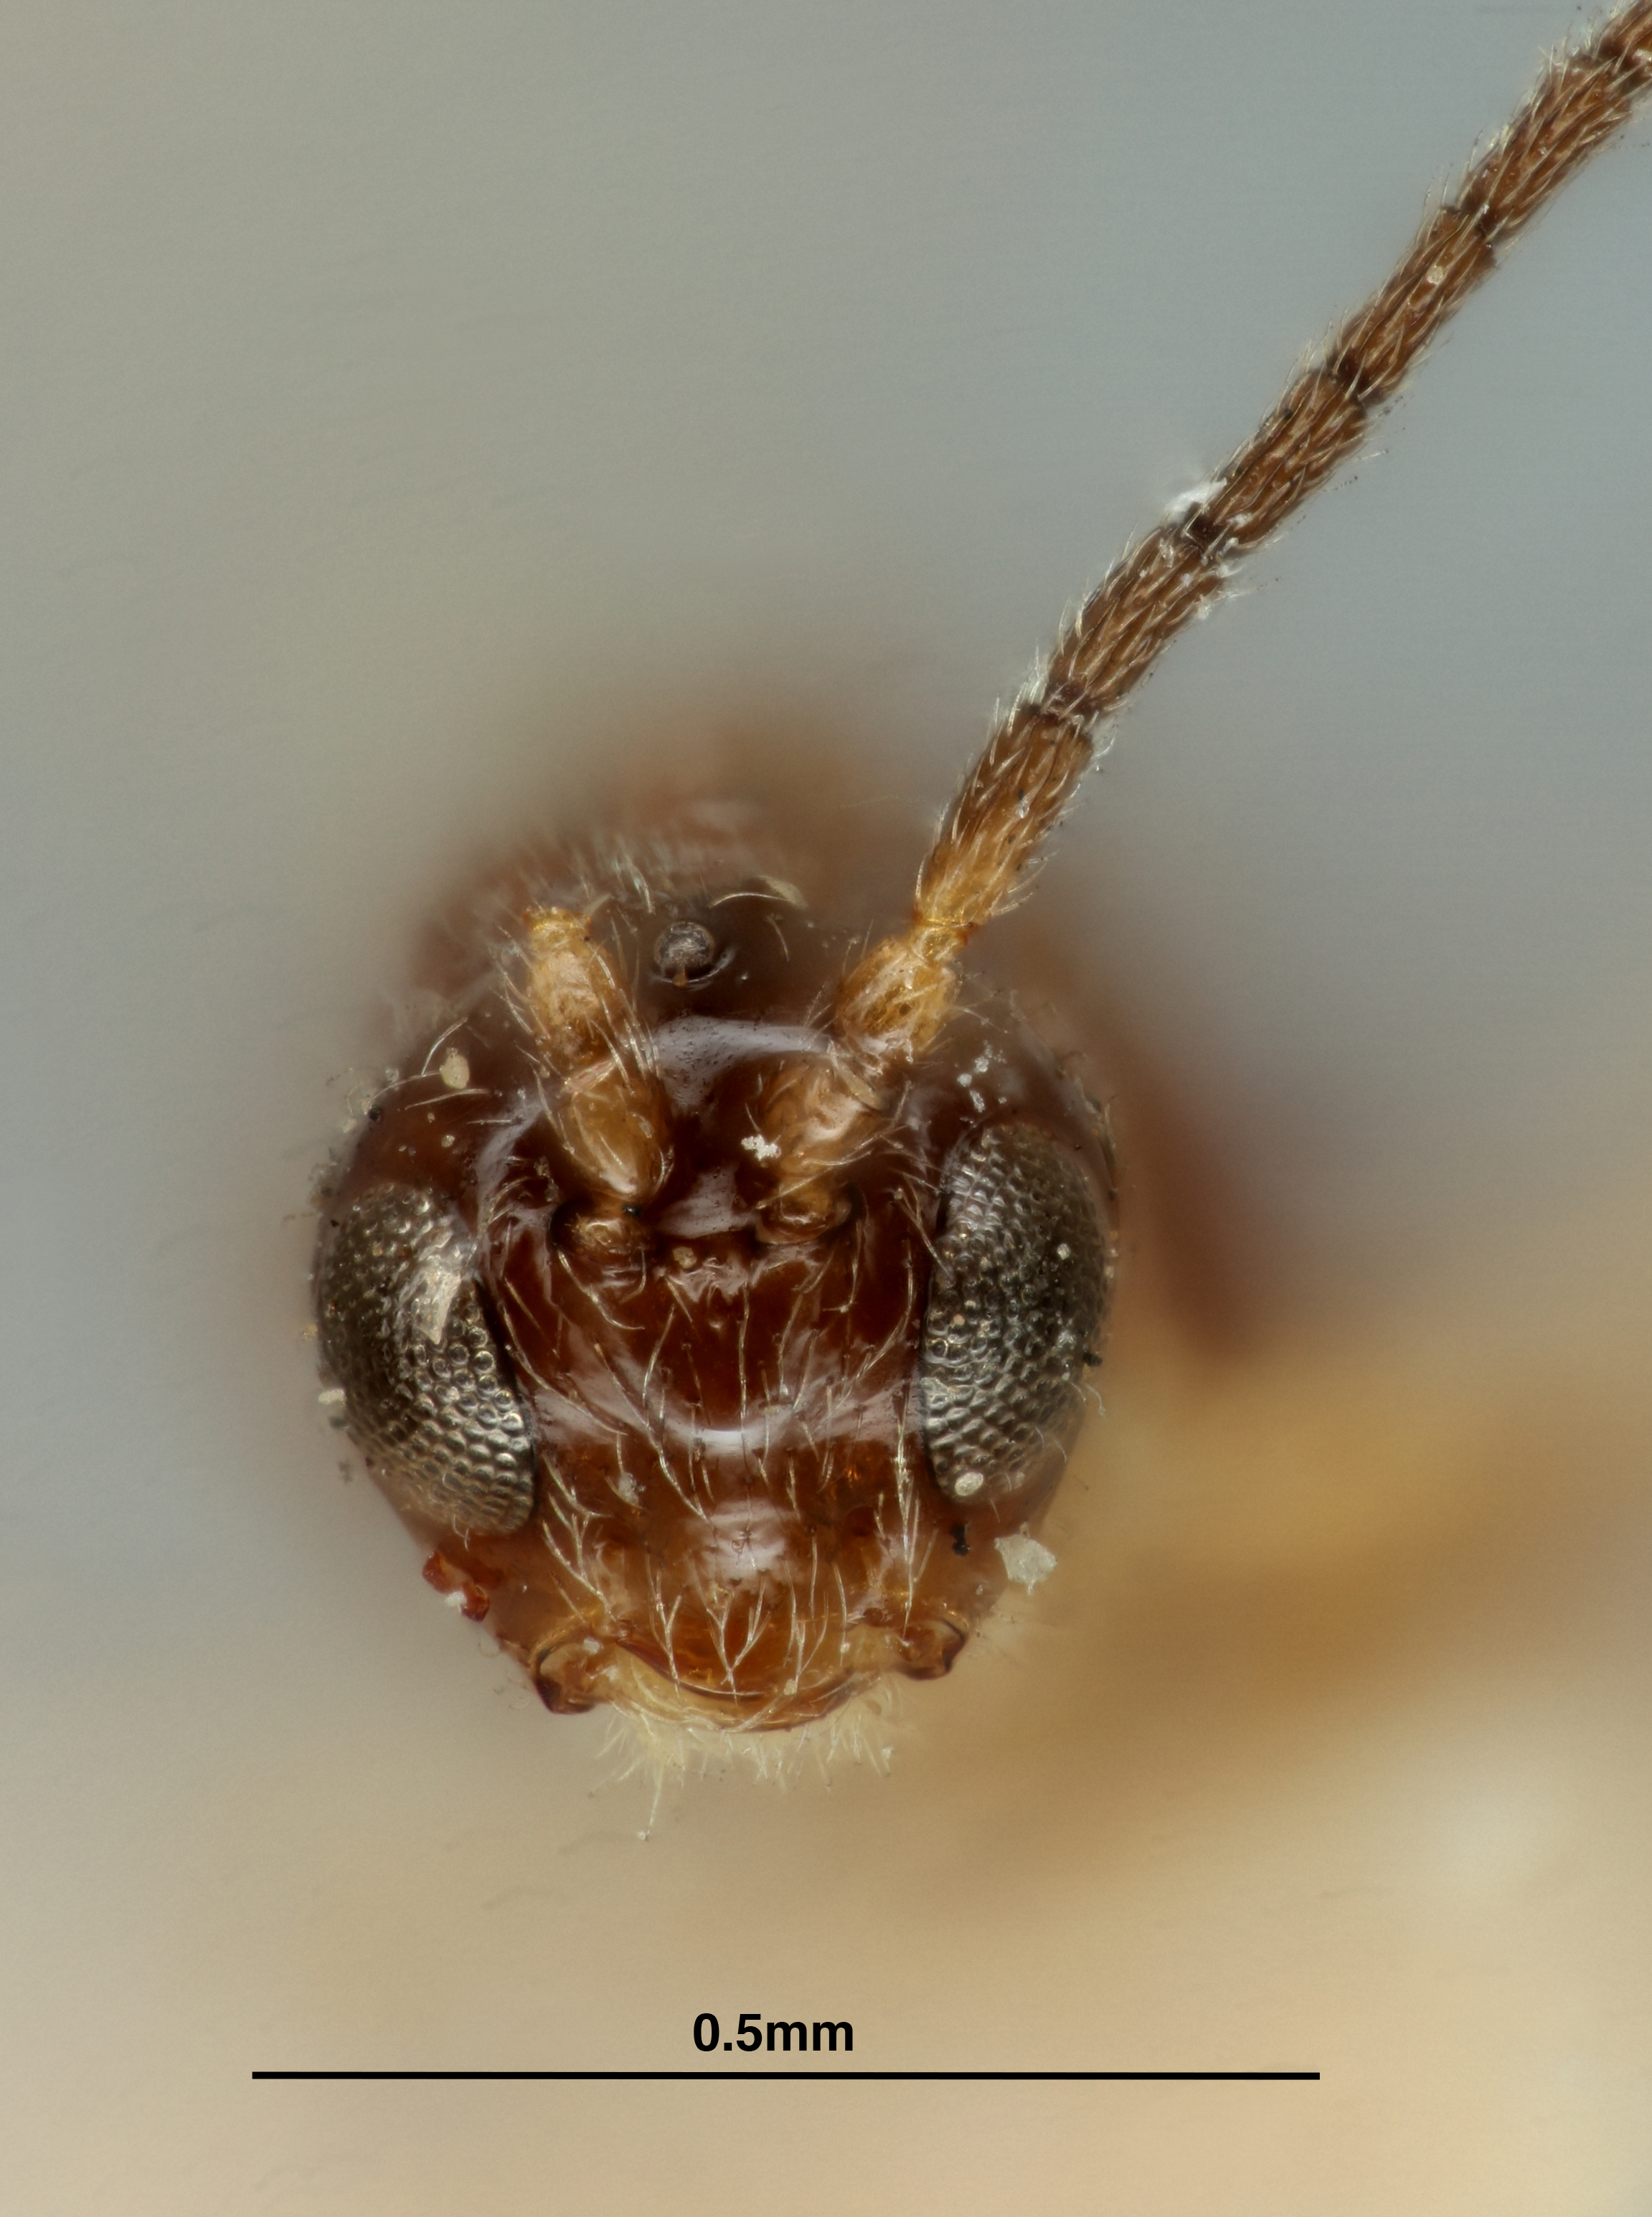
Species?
Diaeretus americanus
